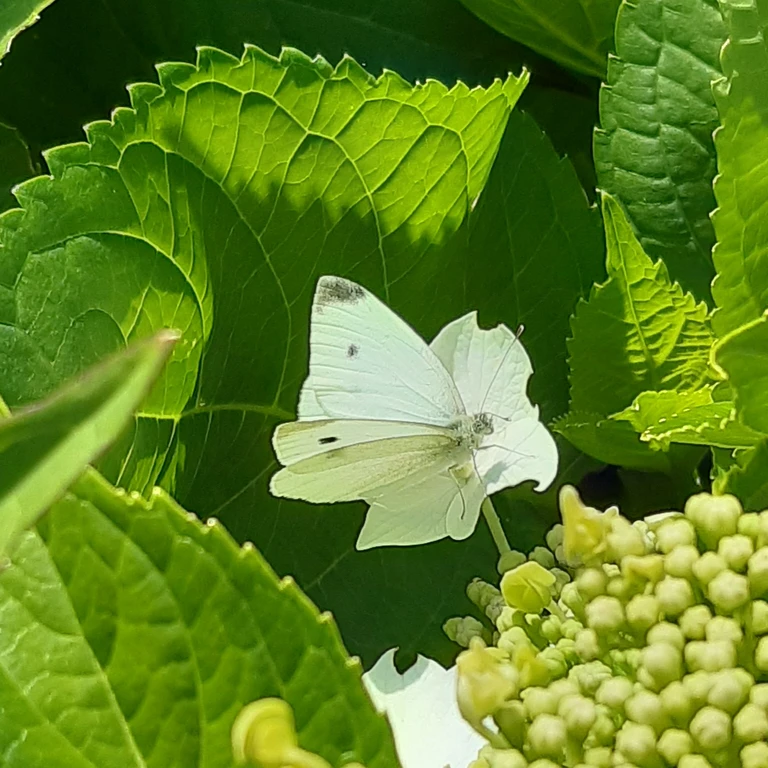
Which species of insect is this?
Pieris rapae
